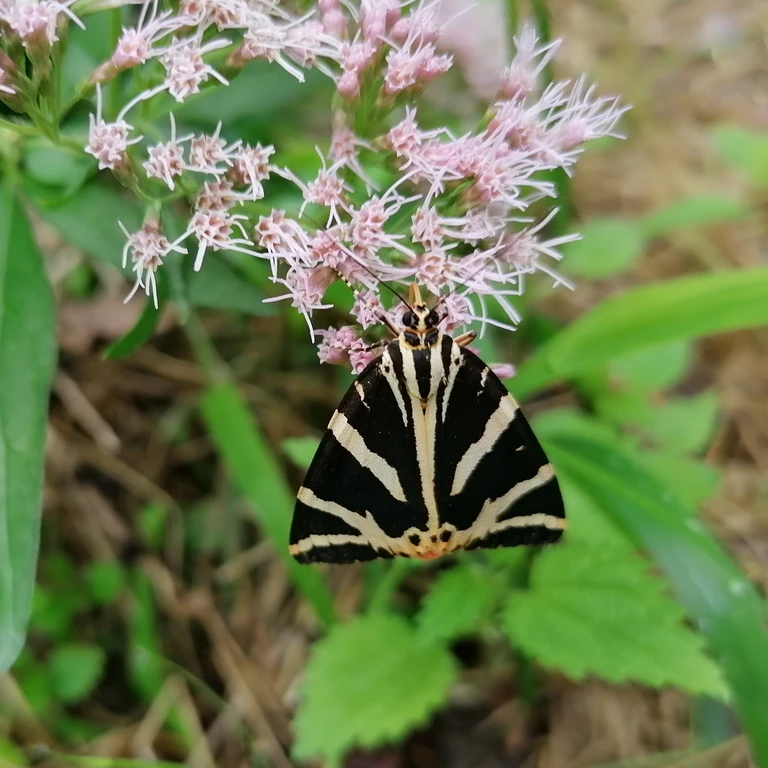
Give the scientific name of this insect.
Euplagia quadripunctaria
